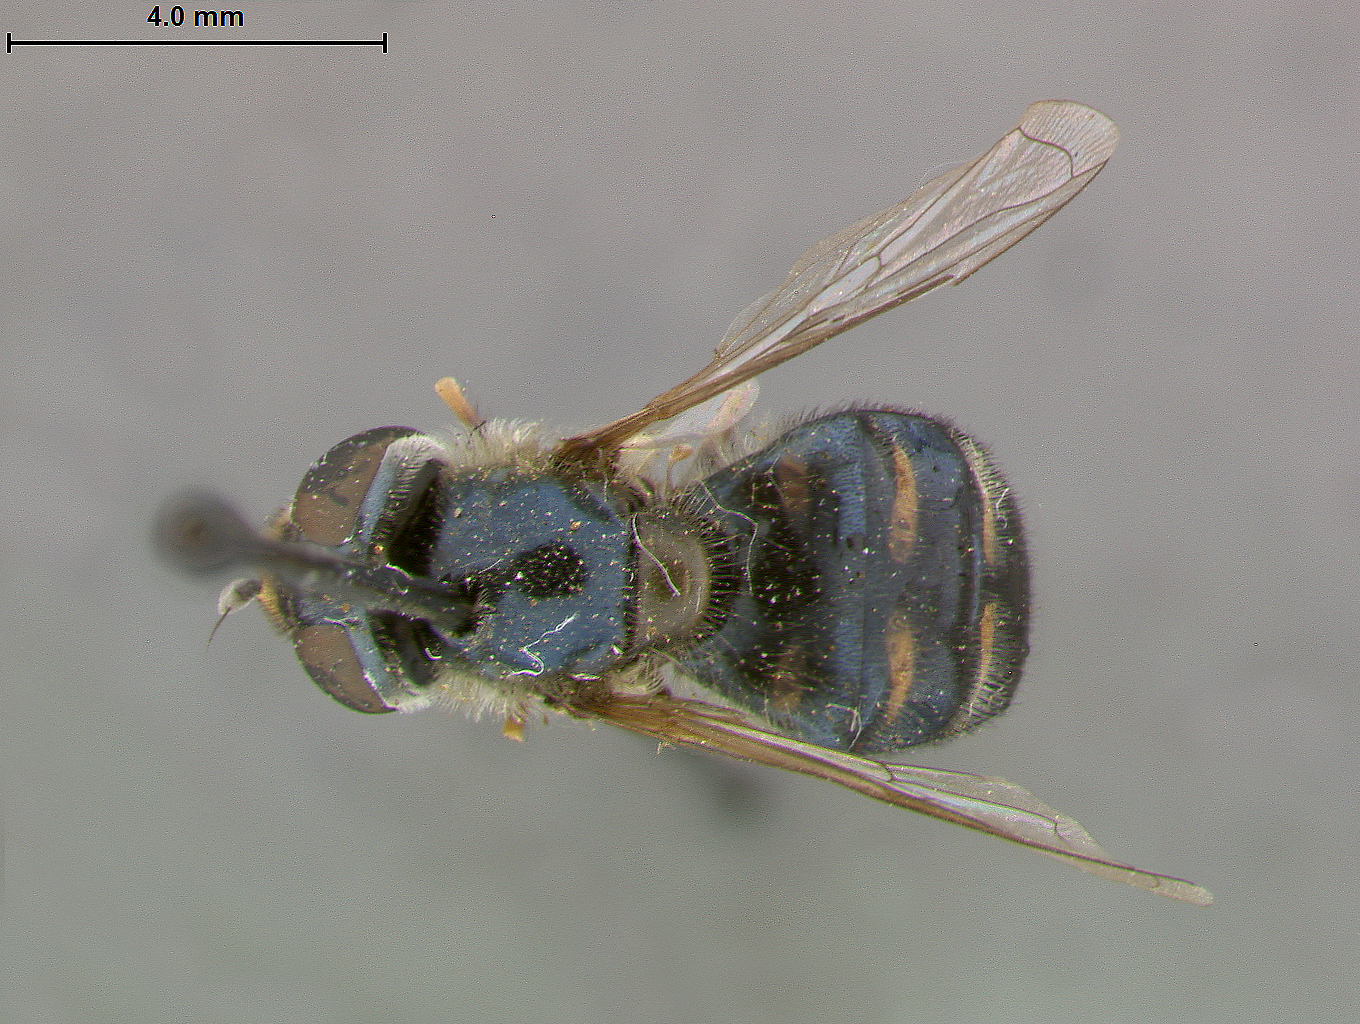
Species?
Syrphus rufipunctatus
